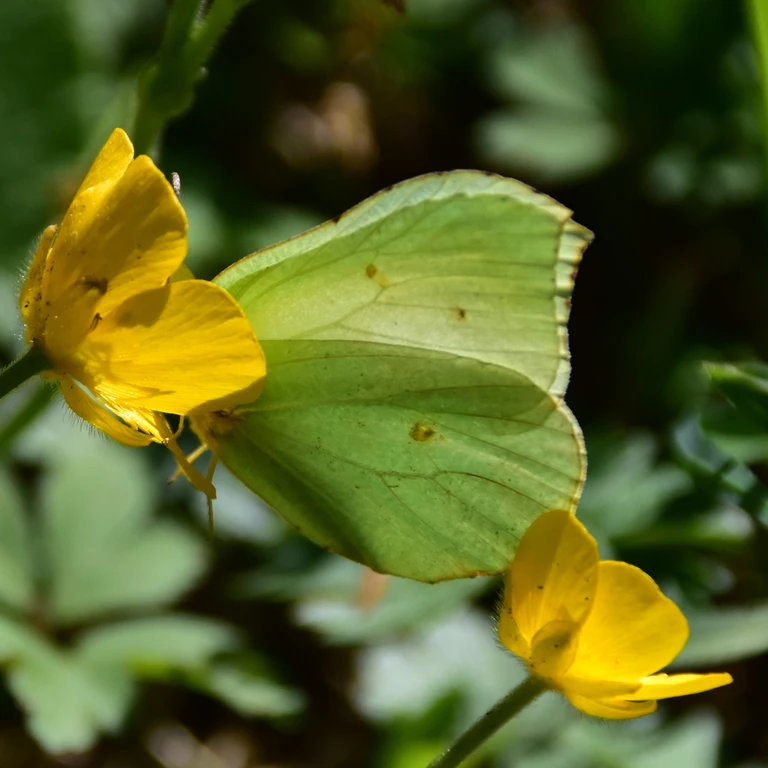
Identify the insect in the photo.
Gonepteryx rhamni
